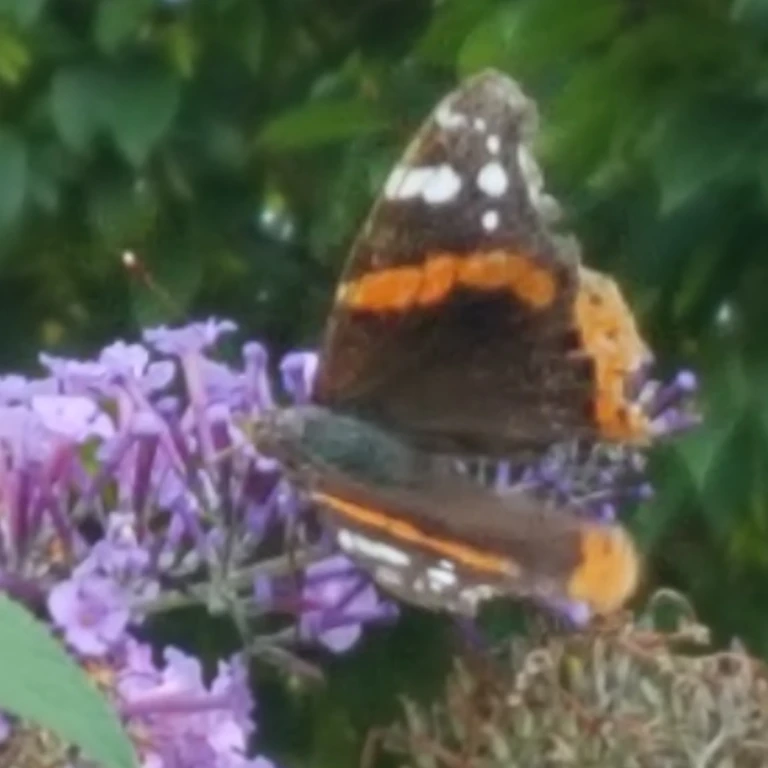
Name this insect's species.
Vanessa atalanta
